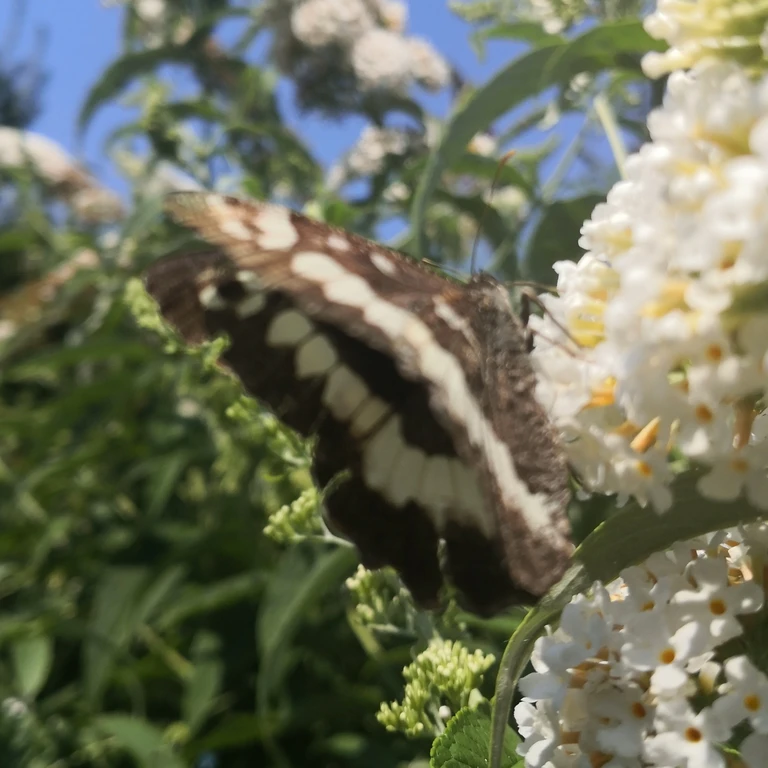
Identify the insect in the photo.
Brintesia circe
